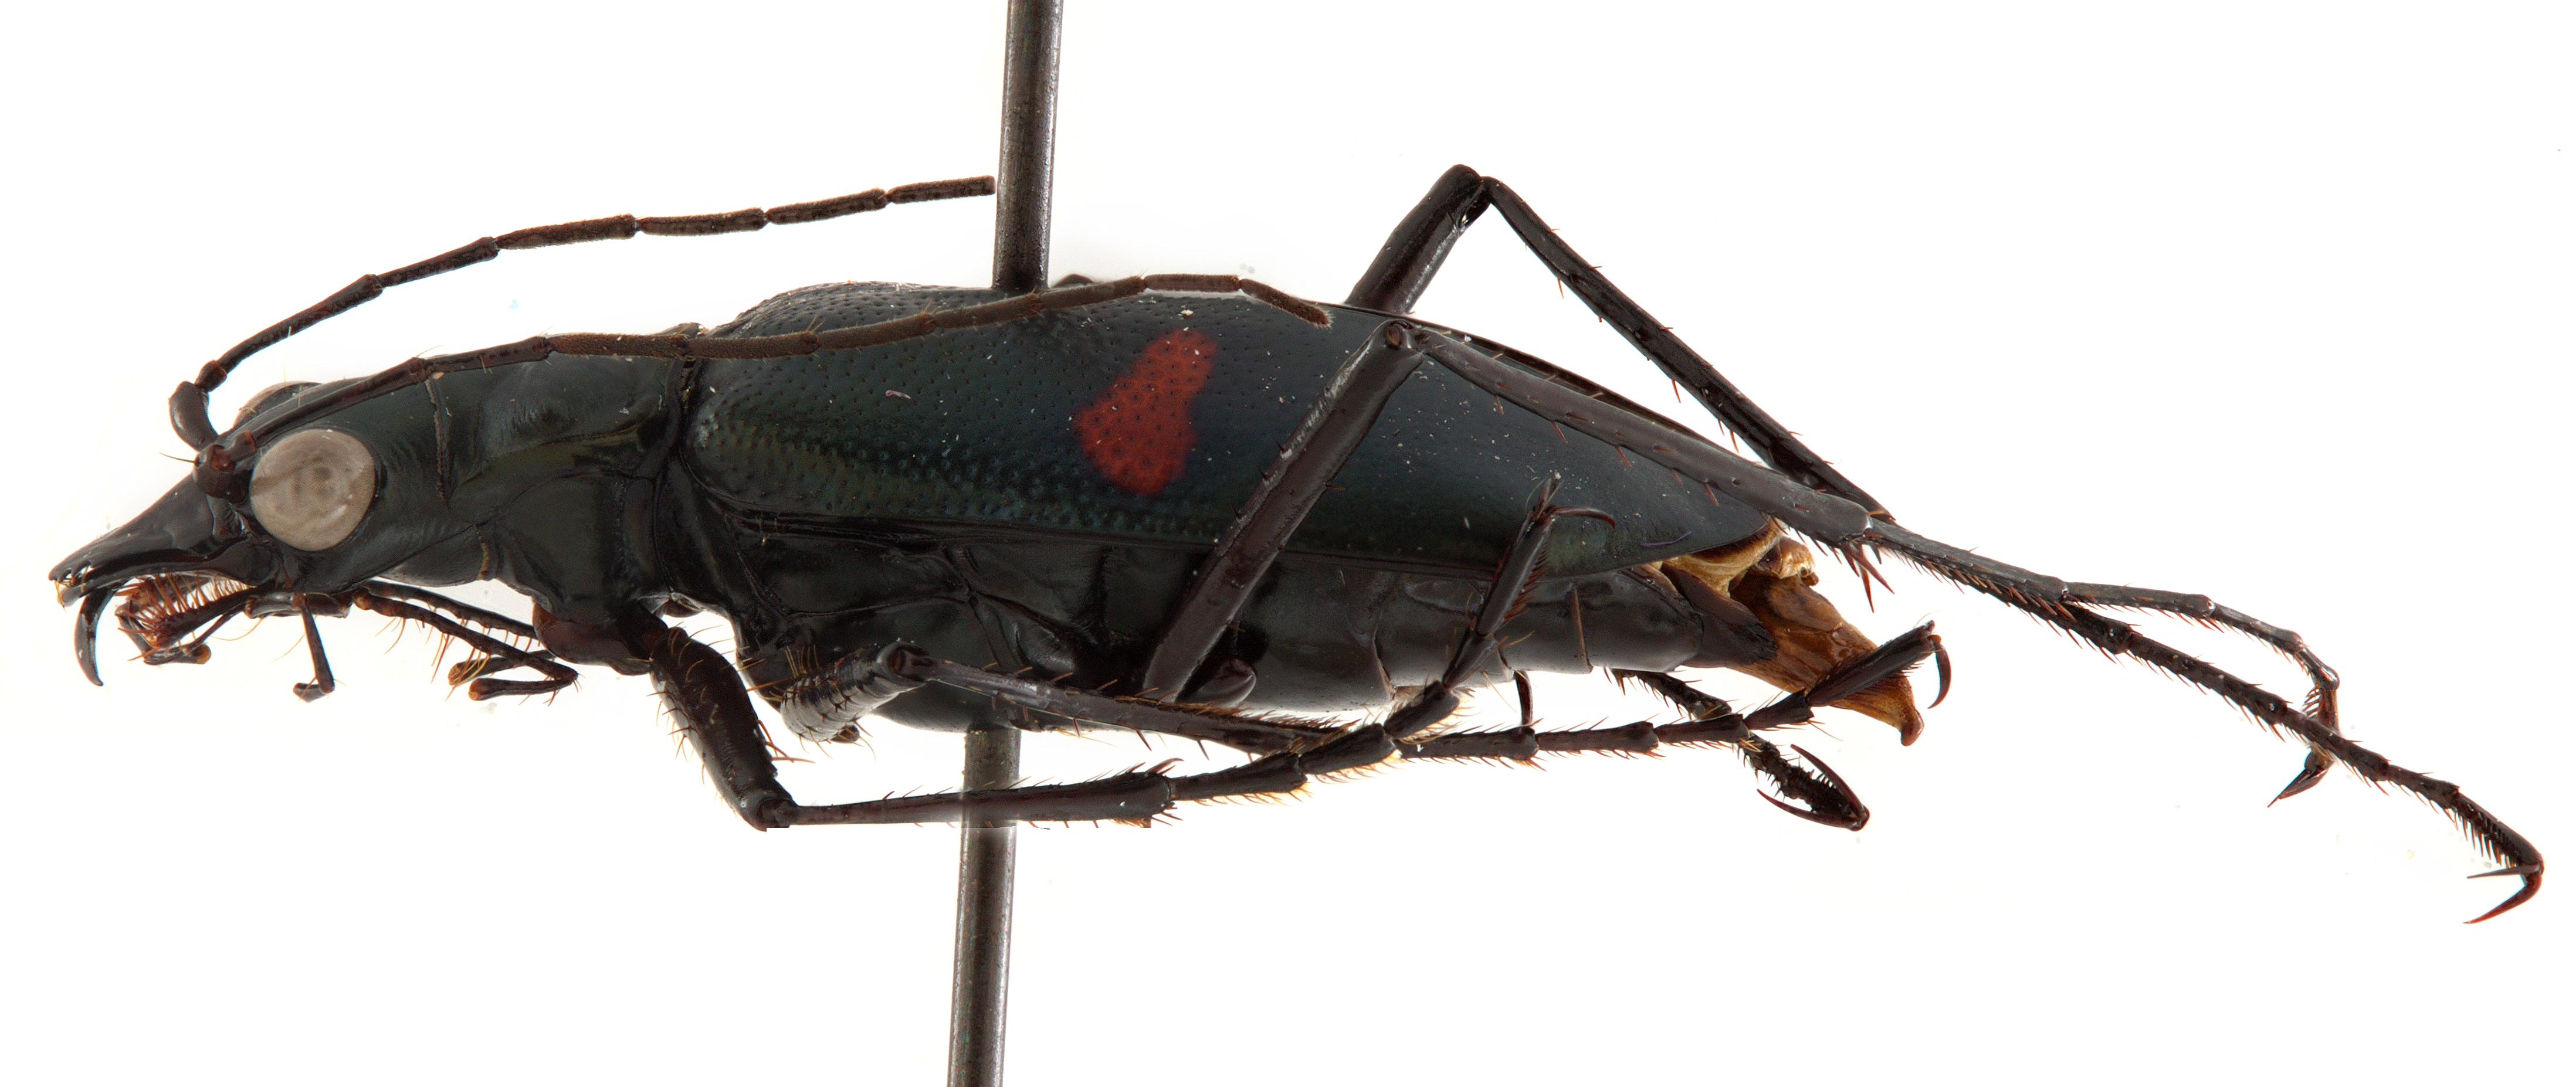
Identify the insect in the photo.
Cheiloxya binotata
